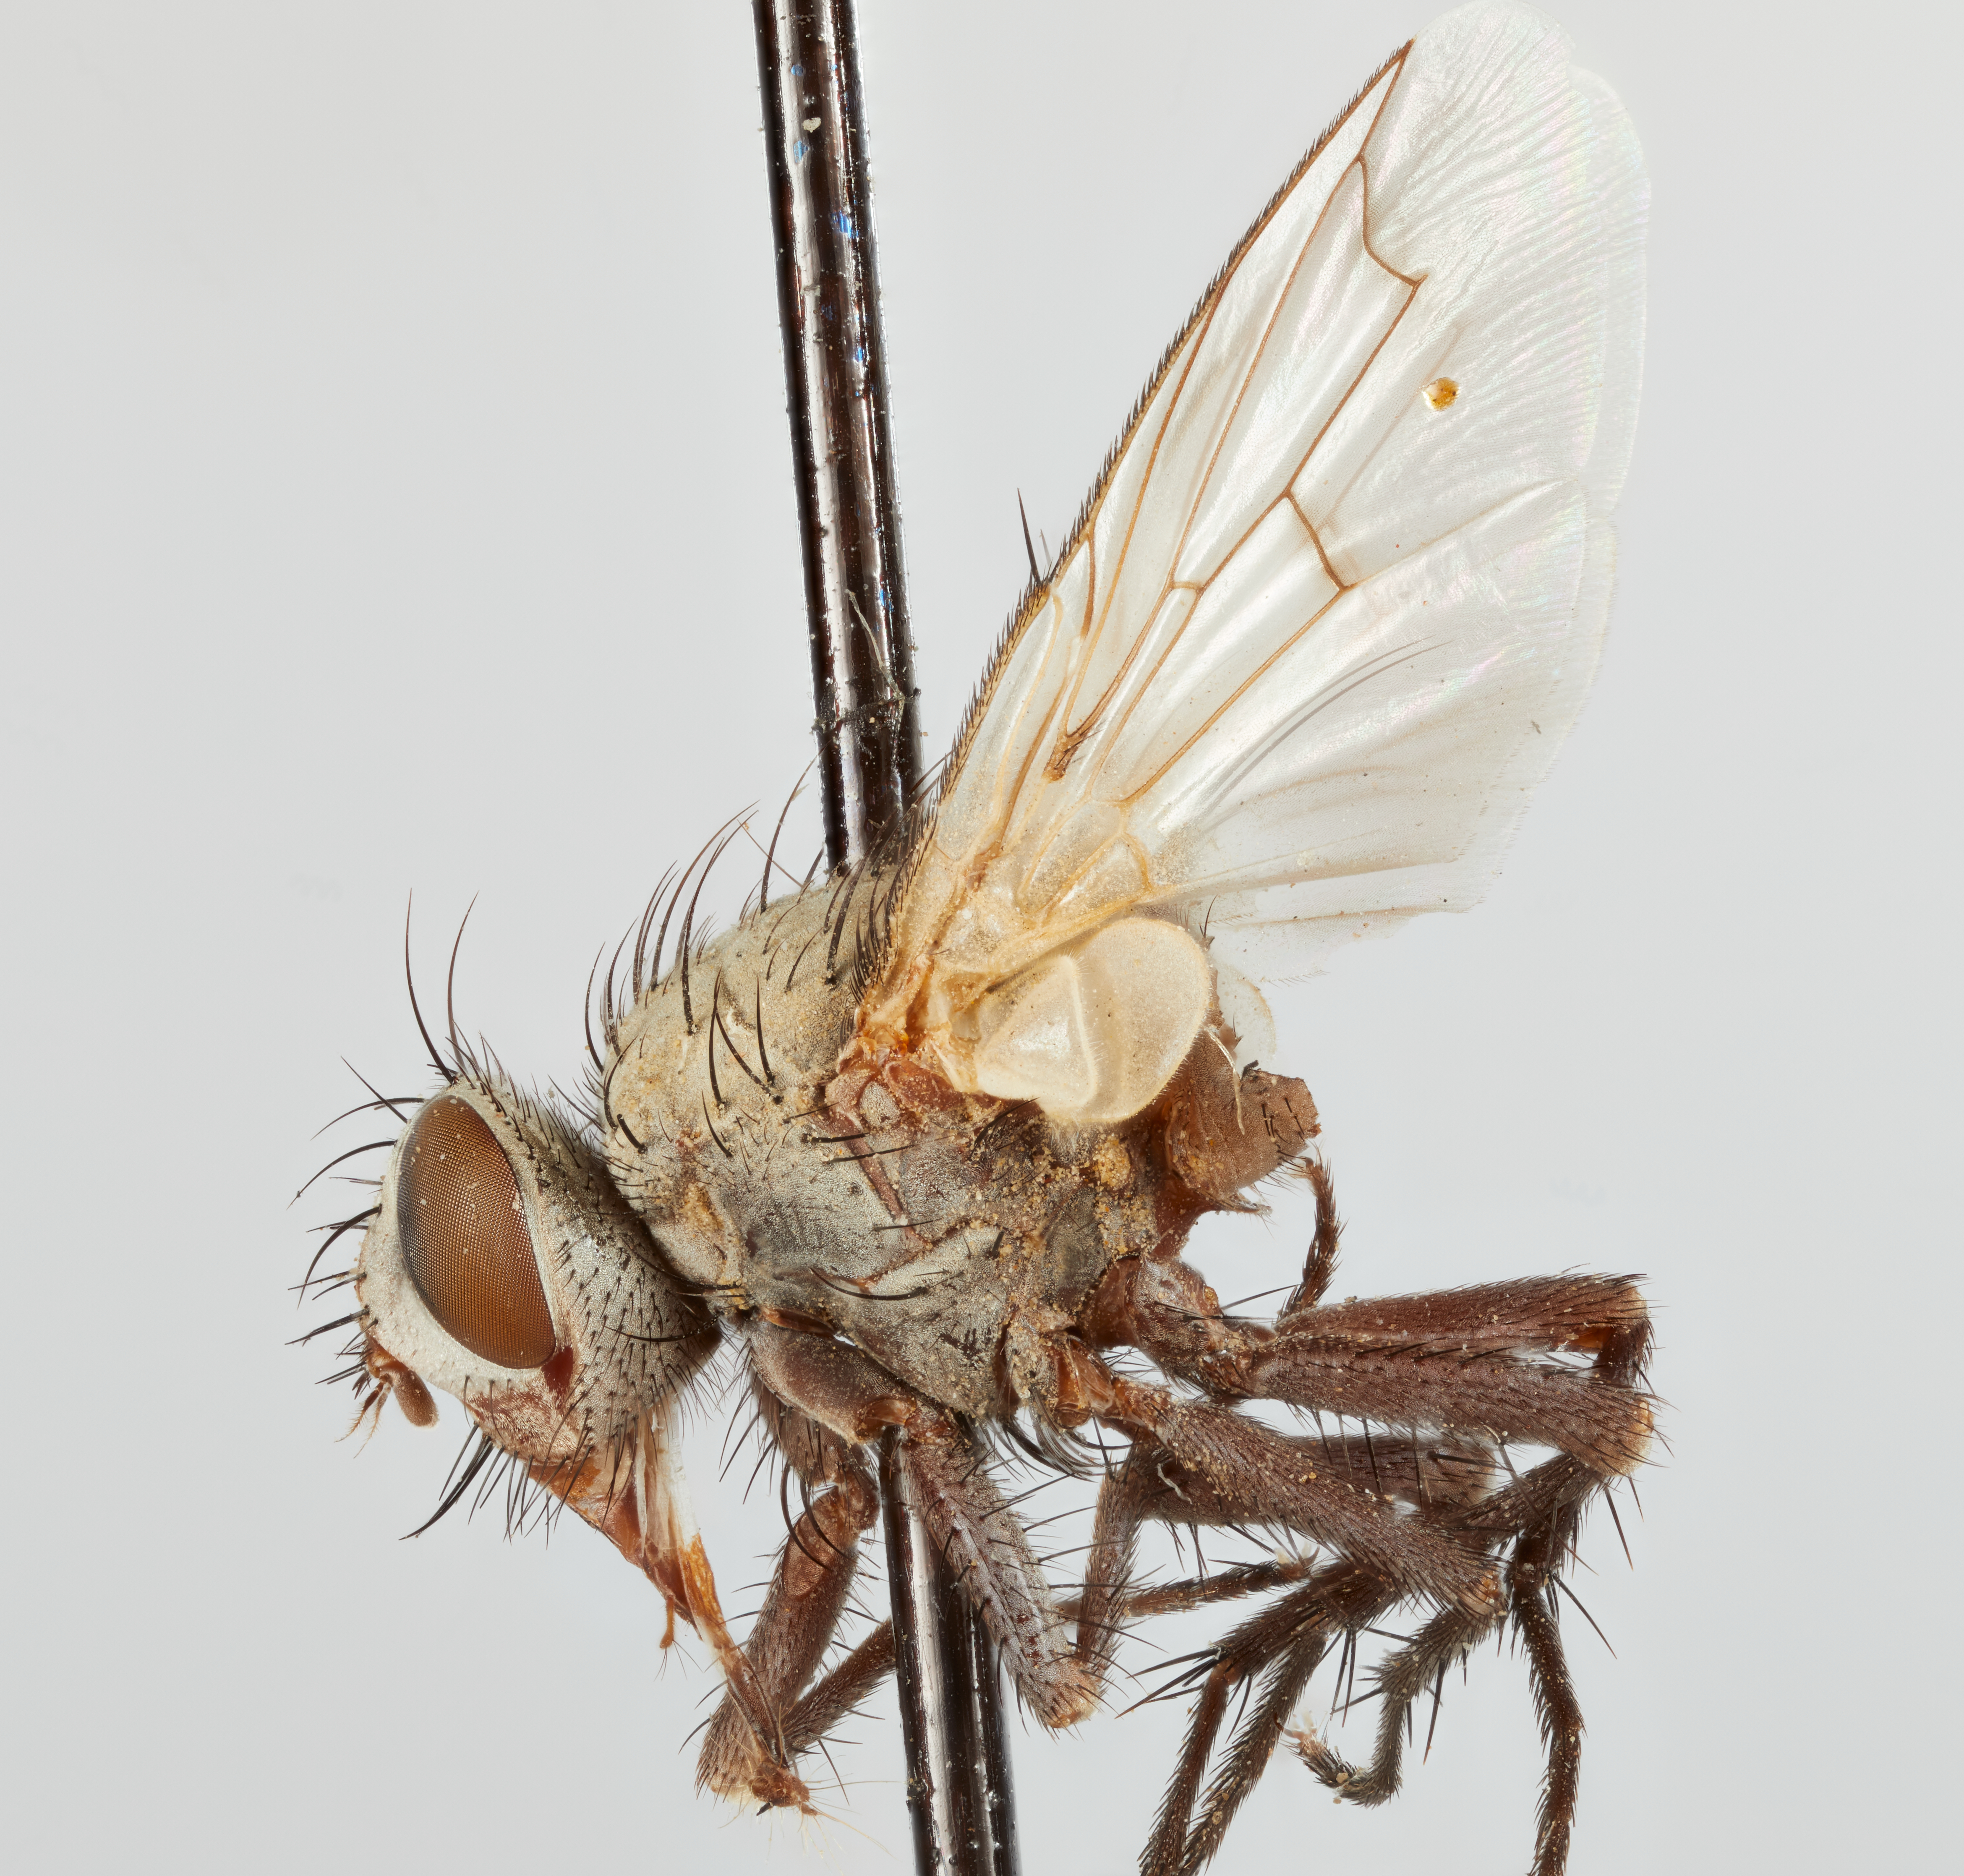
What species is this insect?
Microchaetina arida
